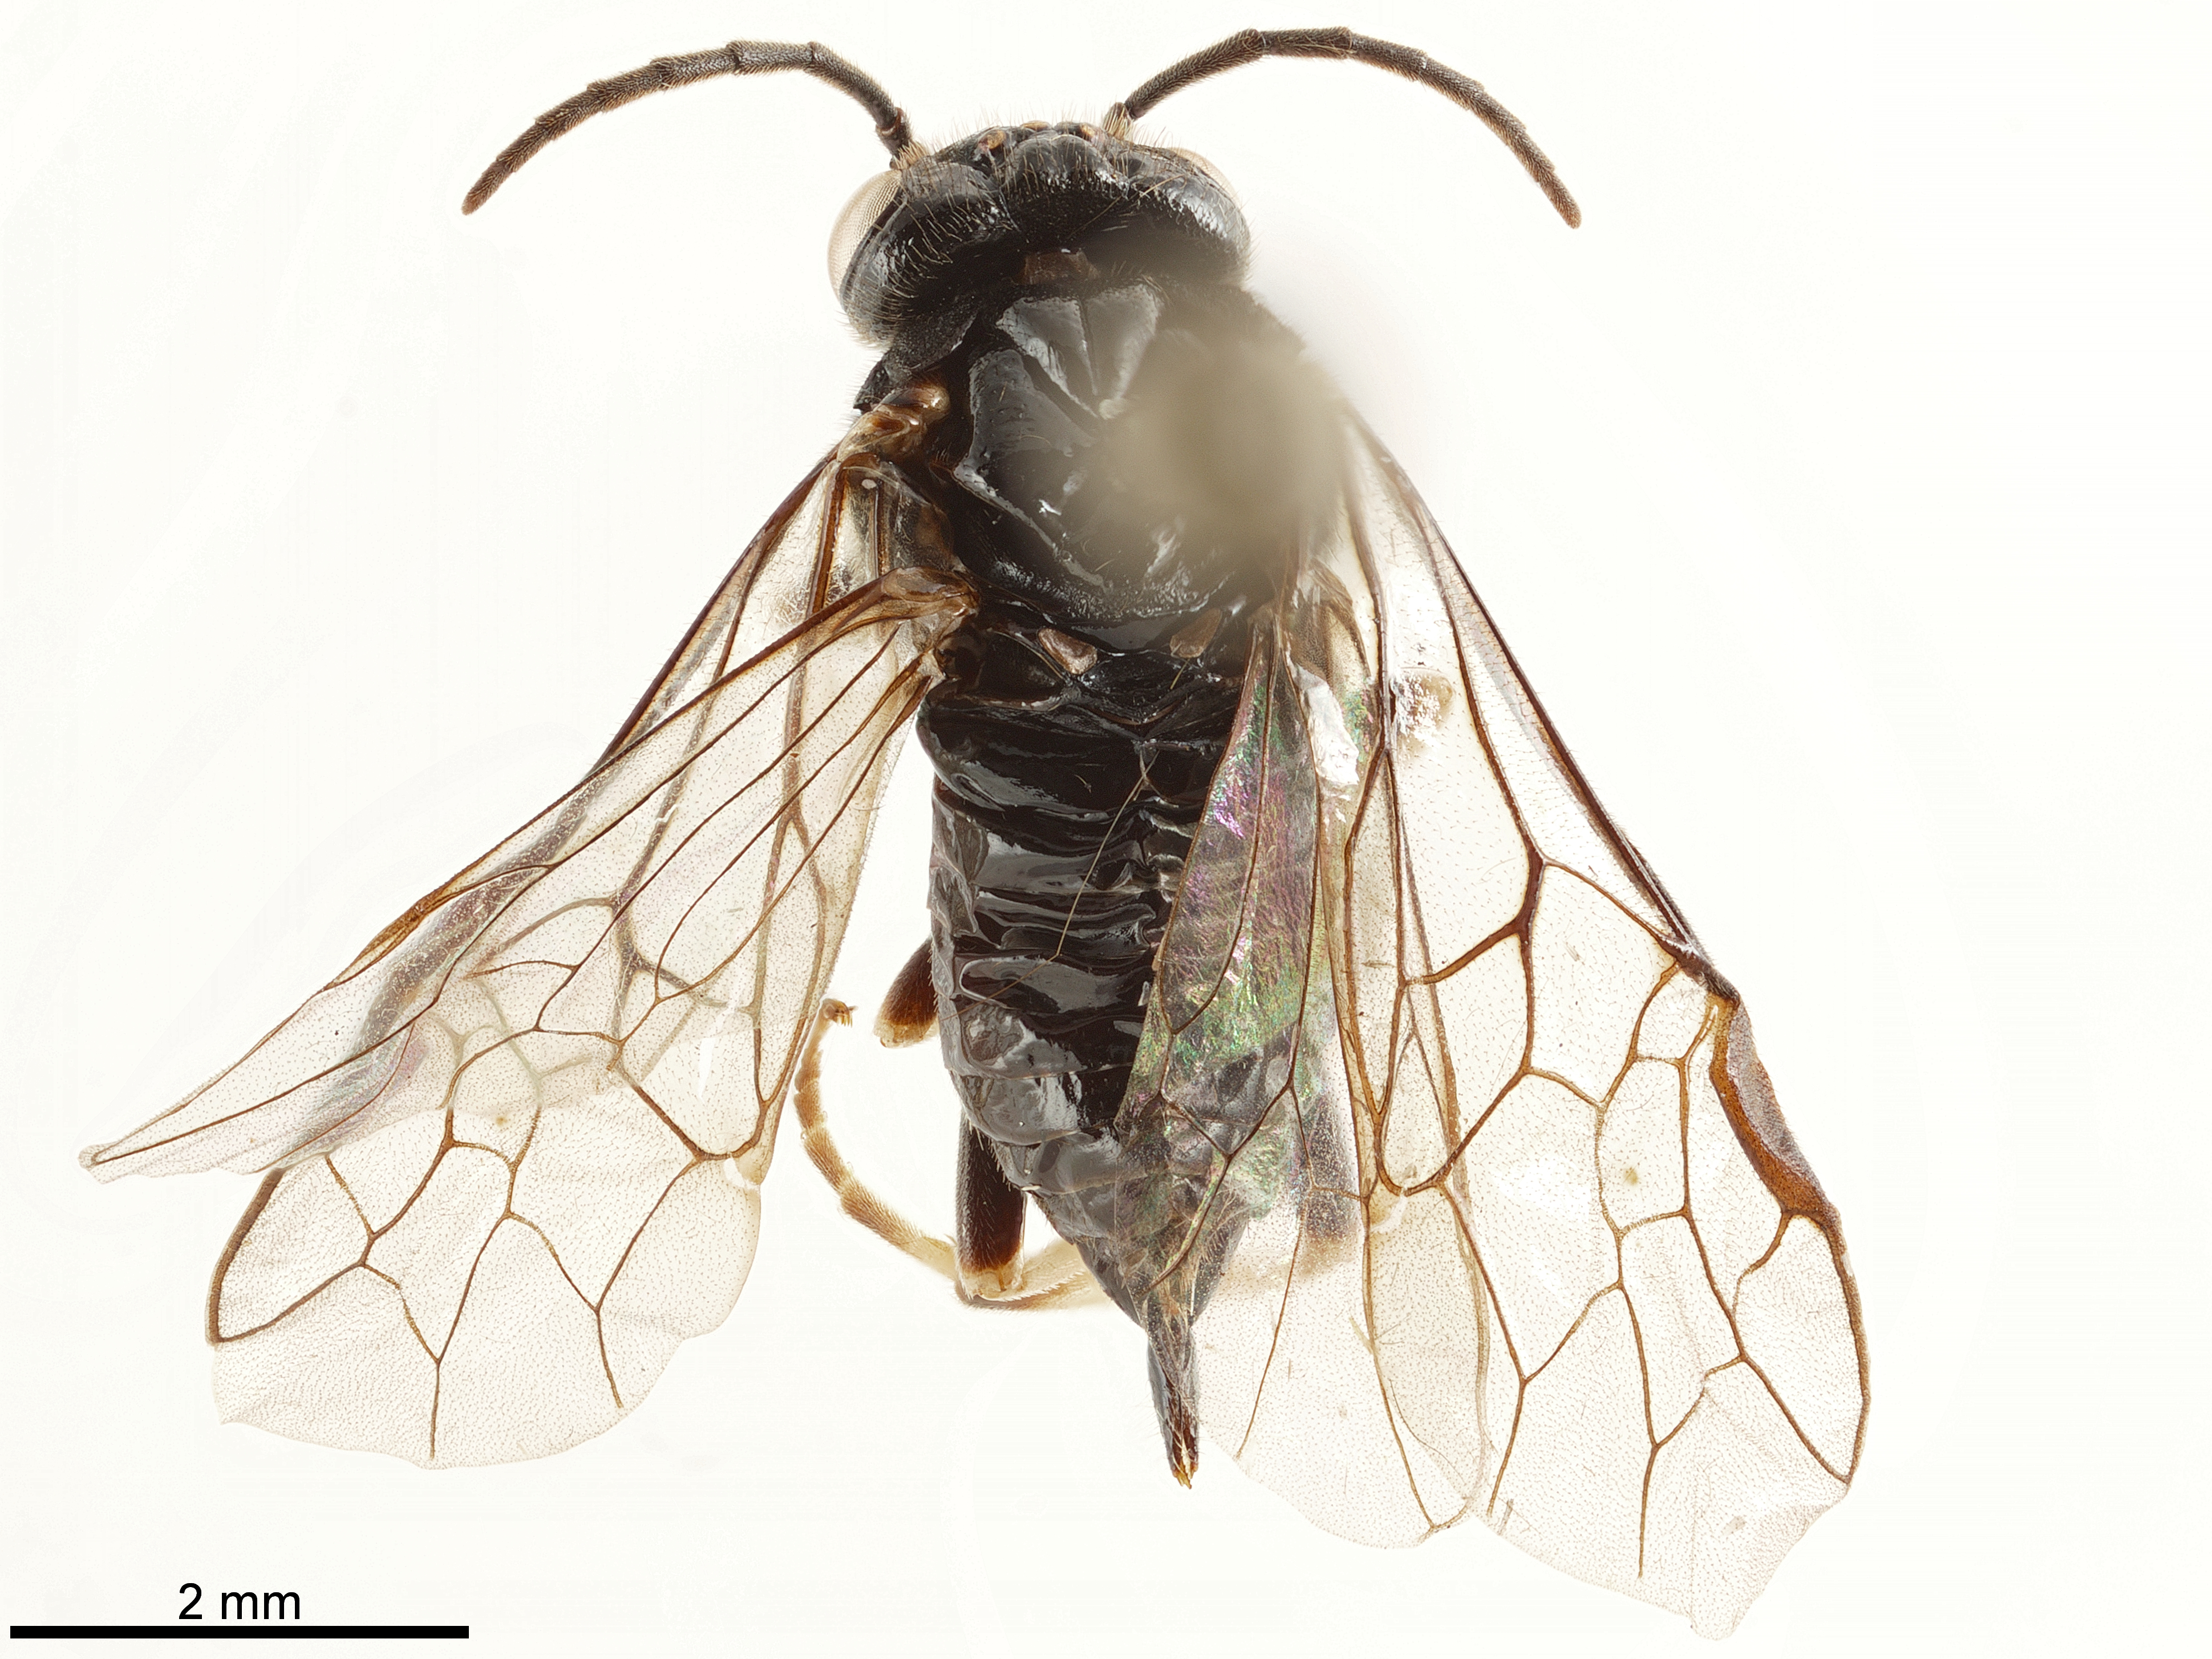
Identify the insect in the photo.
Masaakia longivaginata
